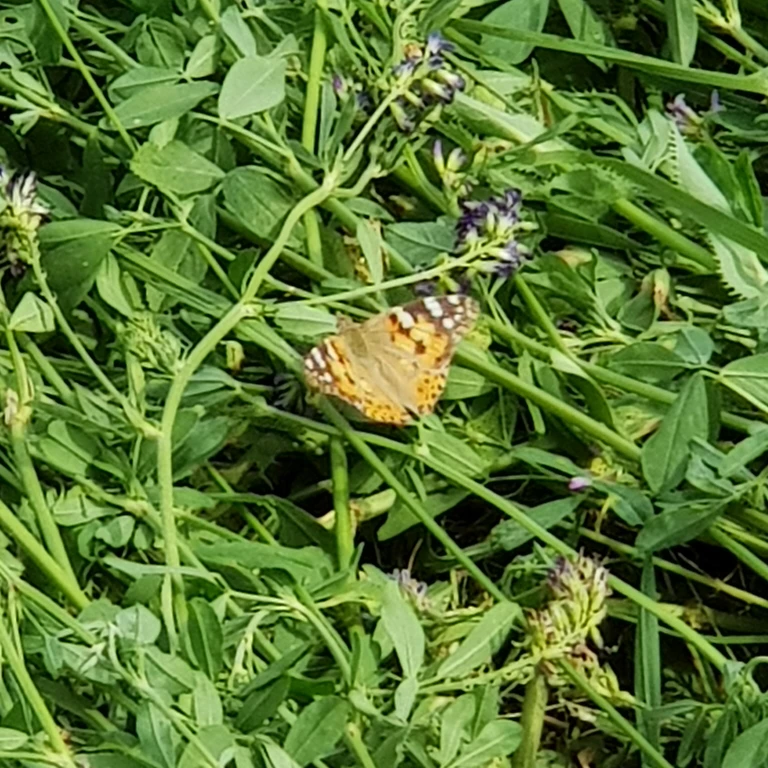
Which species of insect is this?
Vanessa cardui
